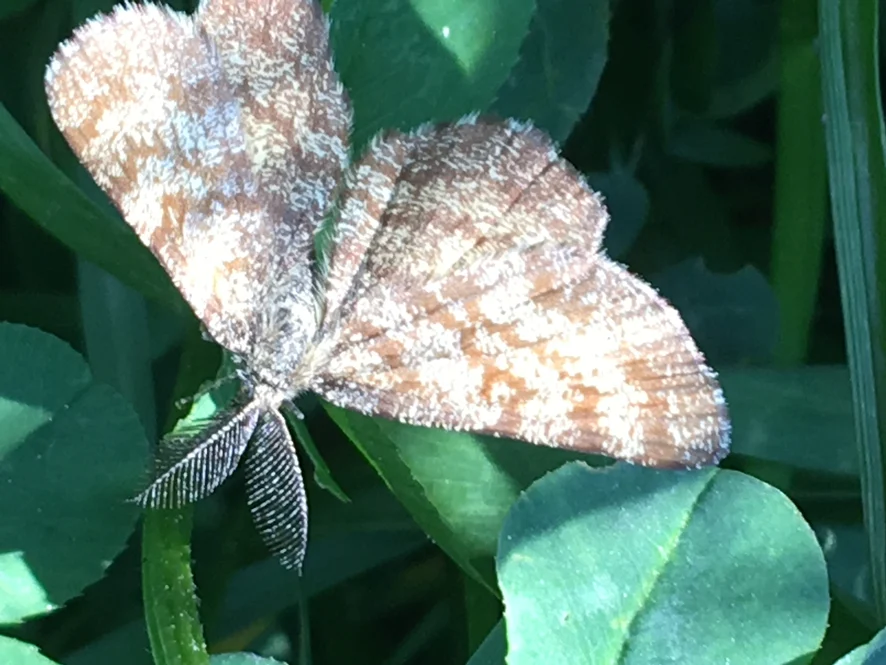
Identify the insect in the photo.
Ematurga atomaria
